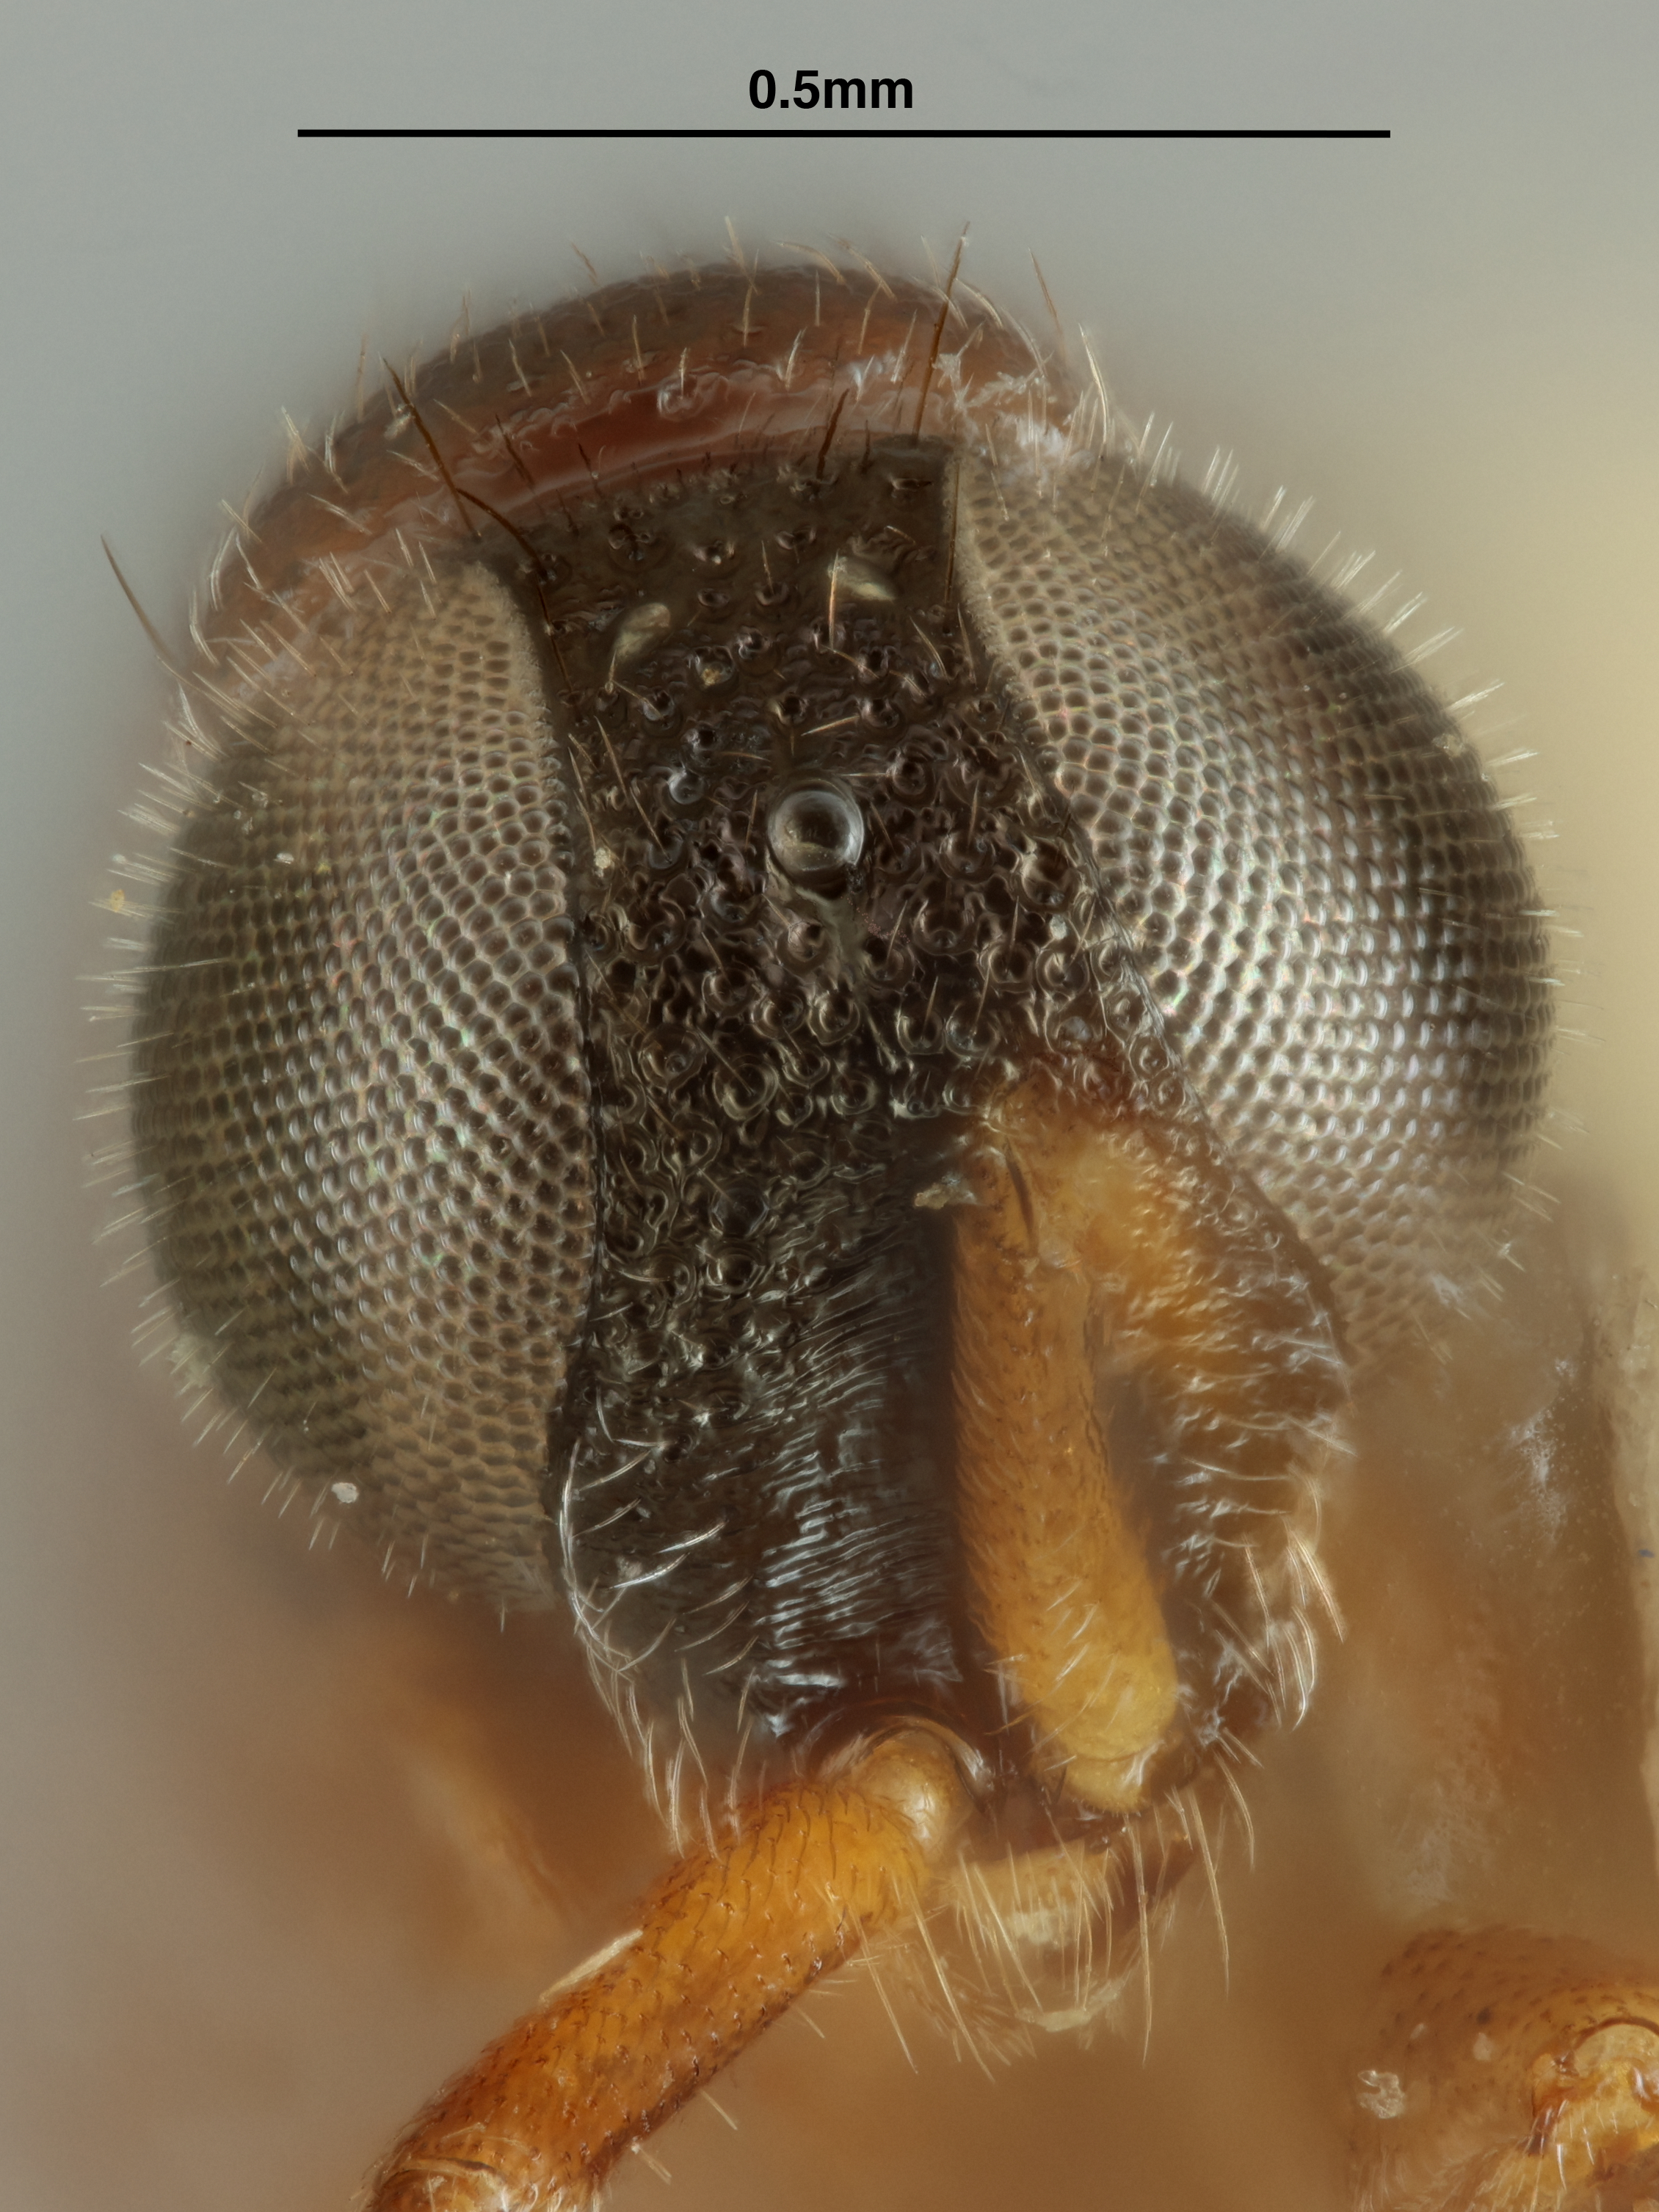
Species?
Baeosega humida
